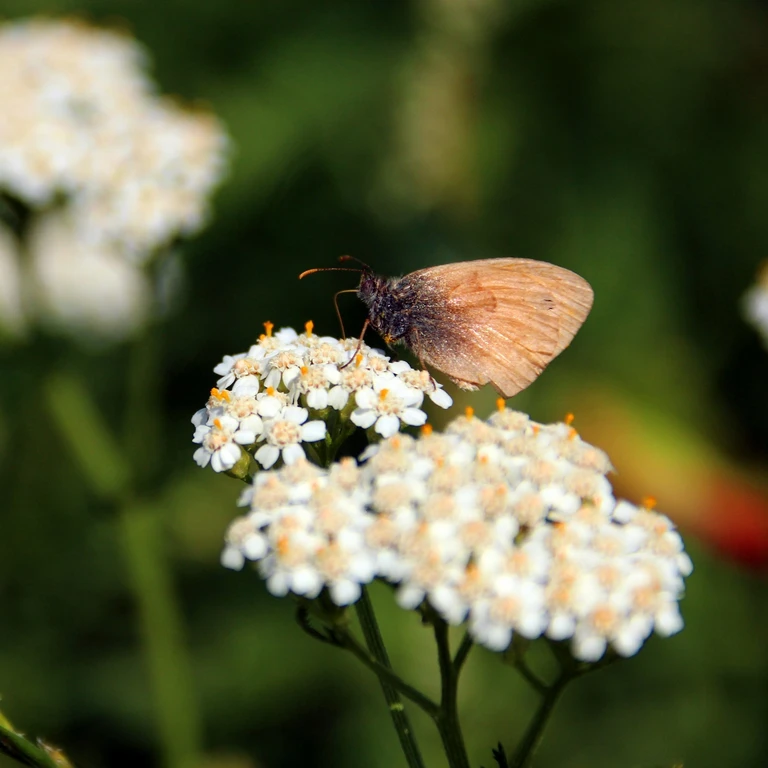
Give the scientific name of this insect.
Coenonympha pamphilus
